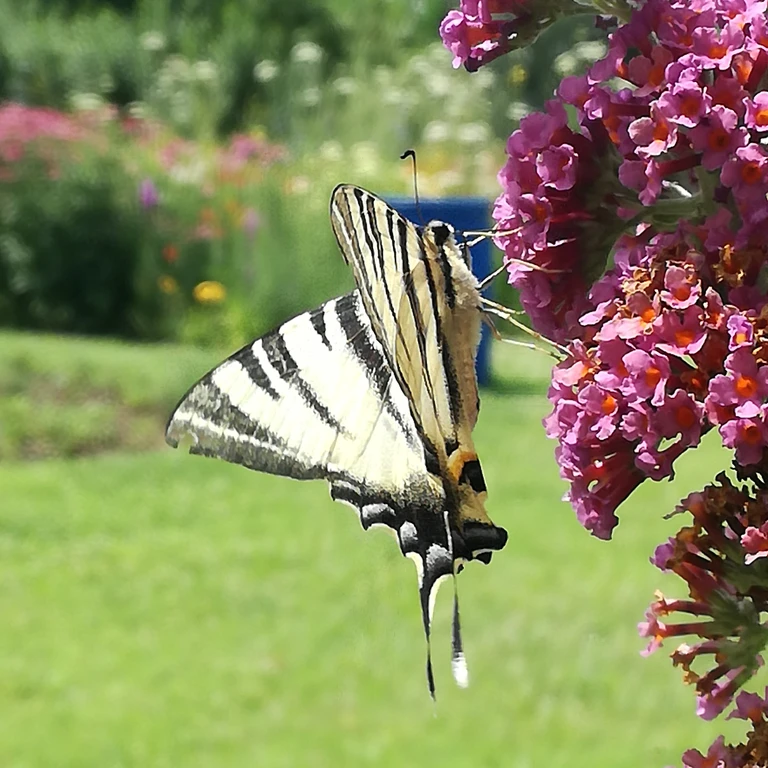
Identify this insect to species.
Iphiclides podalirius
